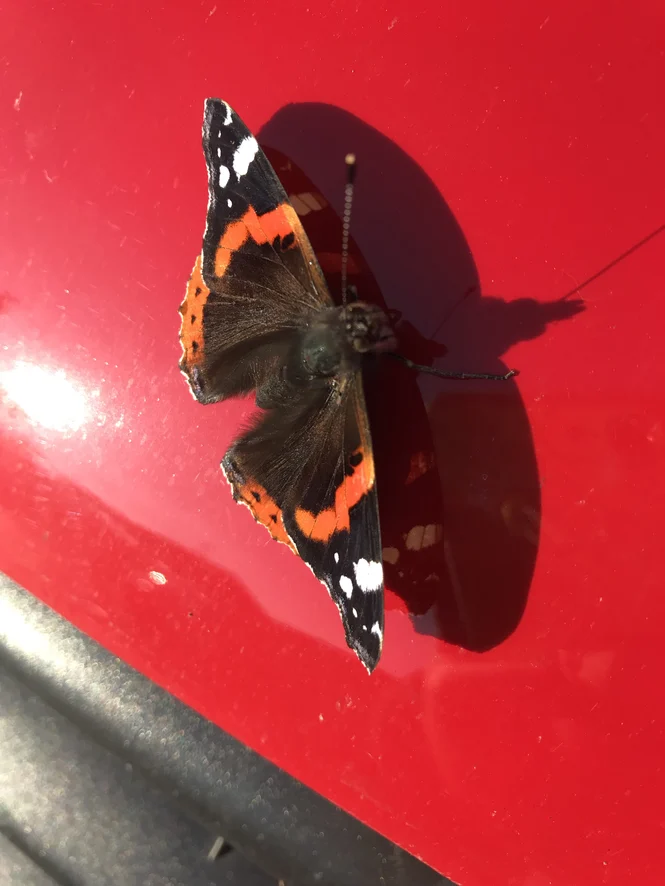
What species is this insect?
Vanessa atalanta
